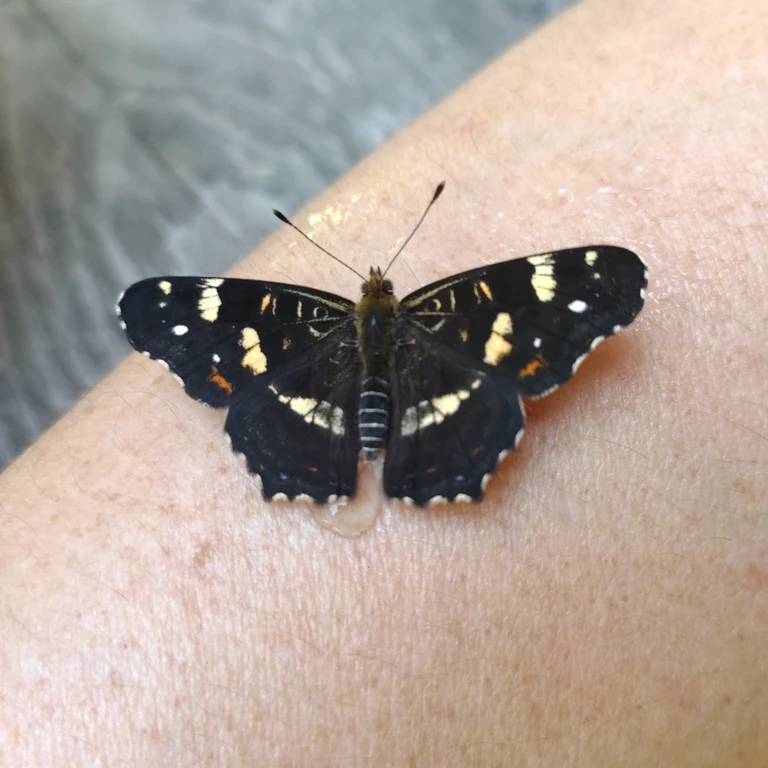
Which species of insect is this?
Araschnia levana
